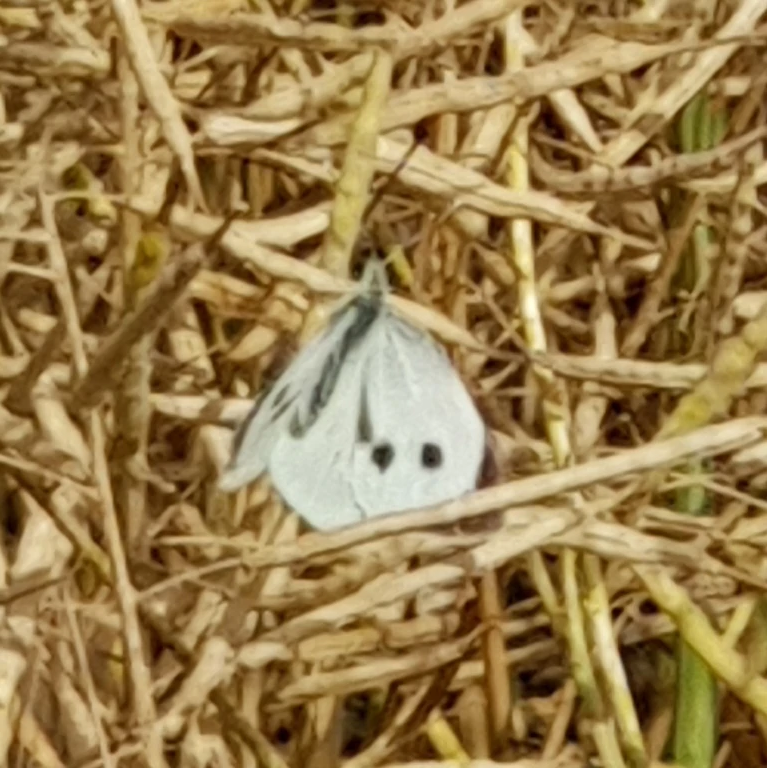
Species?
Pieris brassicae
